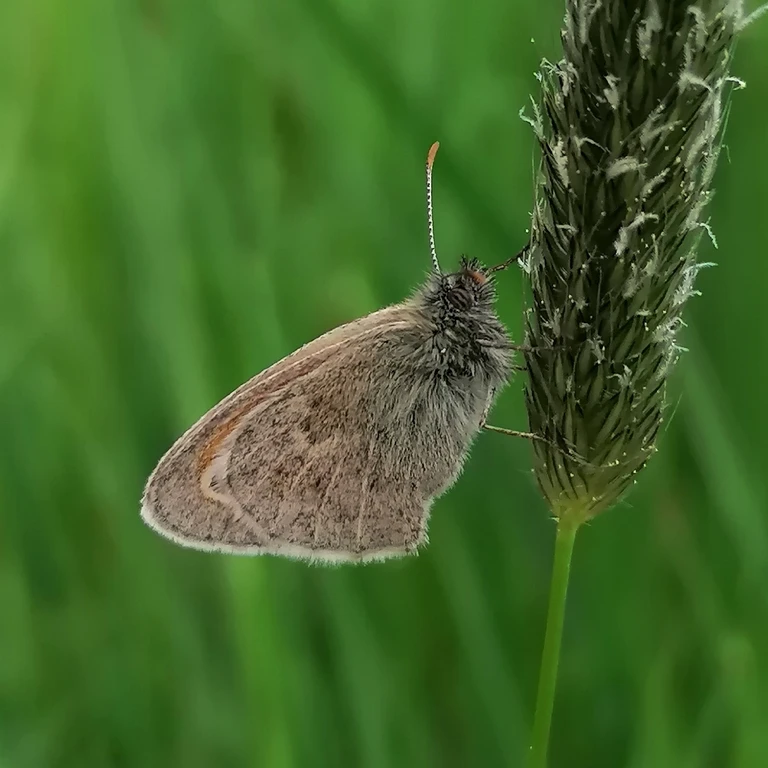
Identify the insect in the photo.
Coenonympha pamphilus
